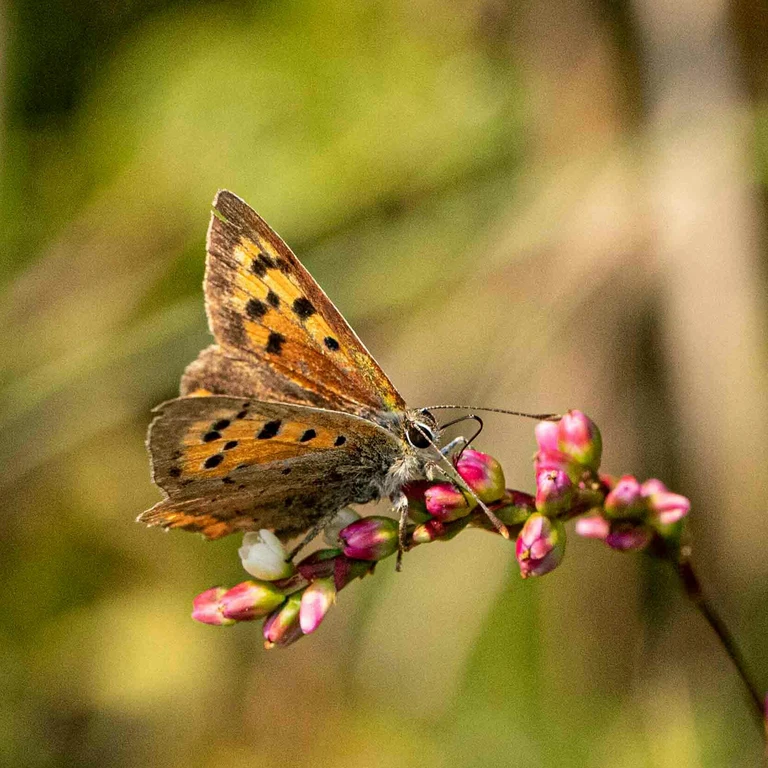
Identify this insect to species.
Lycaena phlaeas
